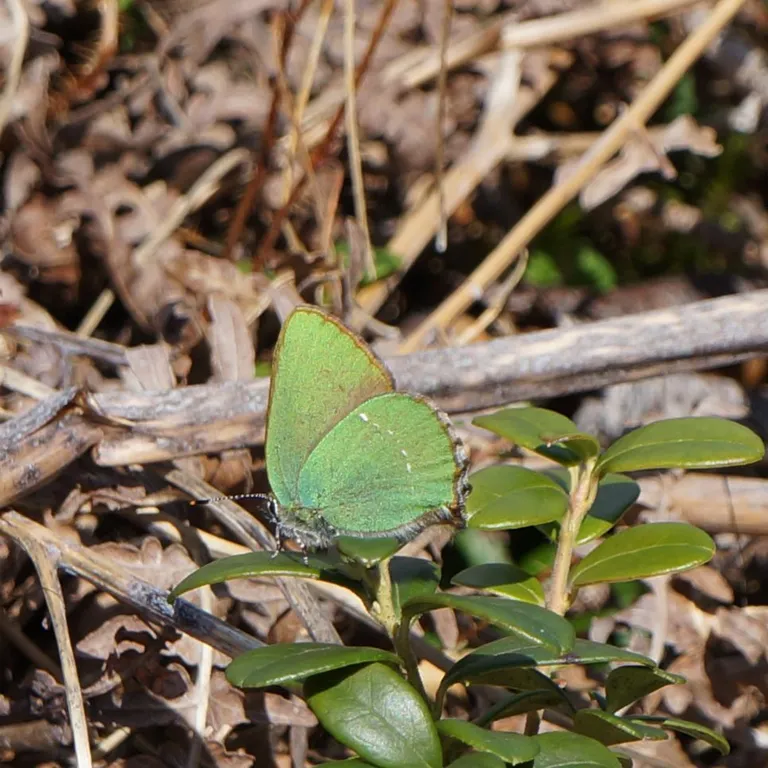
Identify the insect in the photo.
Callophrys rubi
